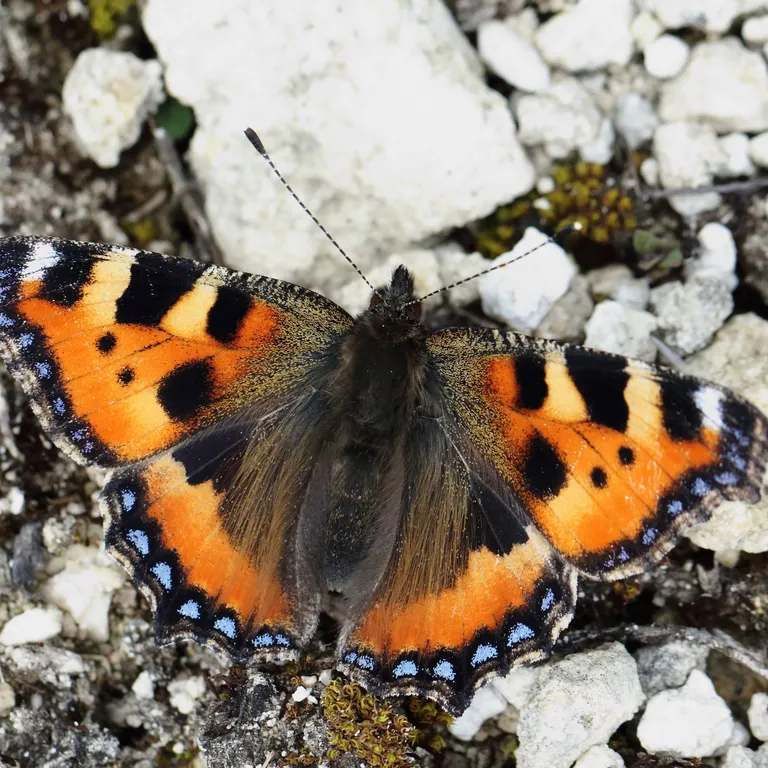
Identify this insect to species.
Aglais urticae
